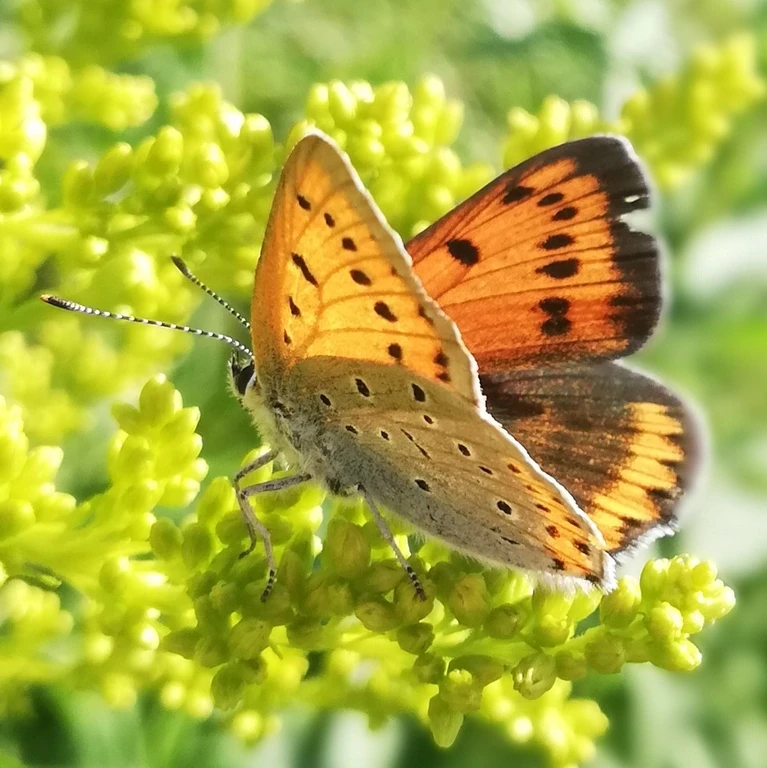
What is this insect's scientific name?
Lycaena dispar
